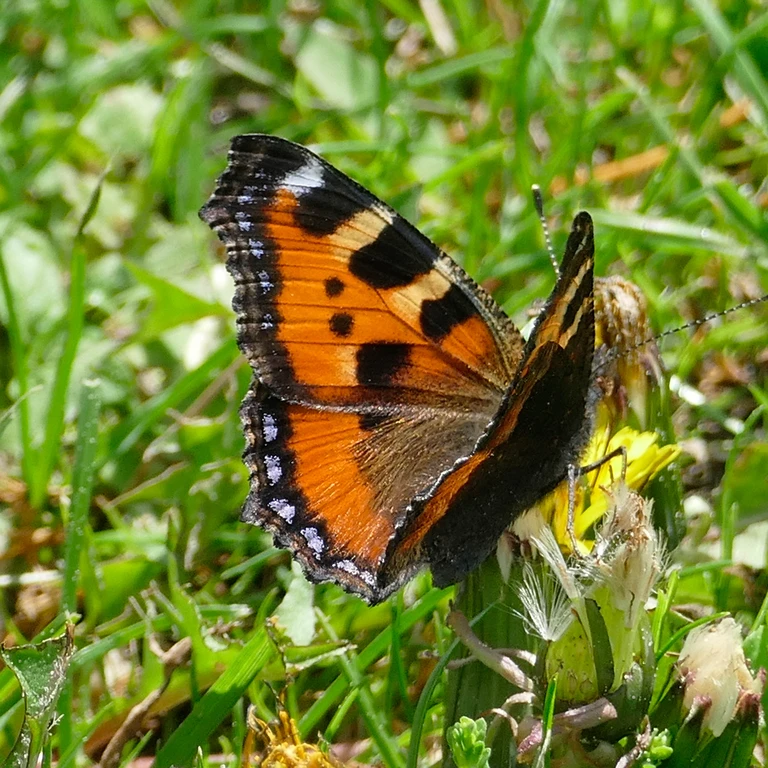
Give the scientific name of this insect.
Aglais urticae
